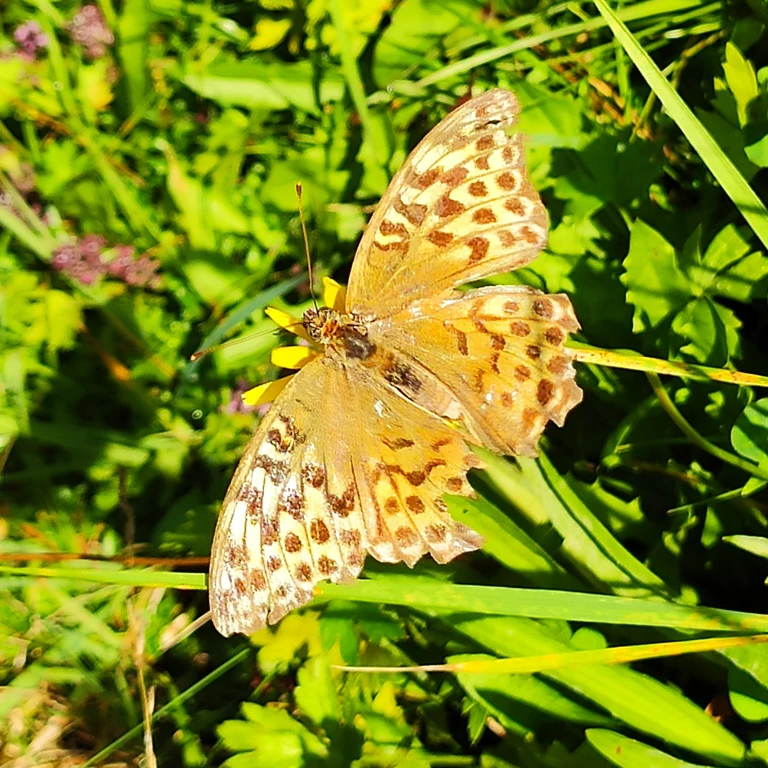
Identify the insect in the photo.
Argynnis paphia
